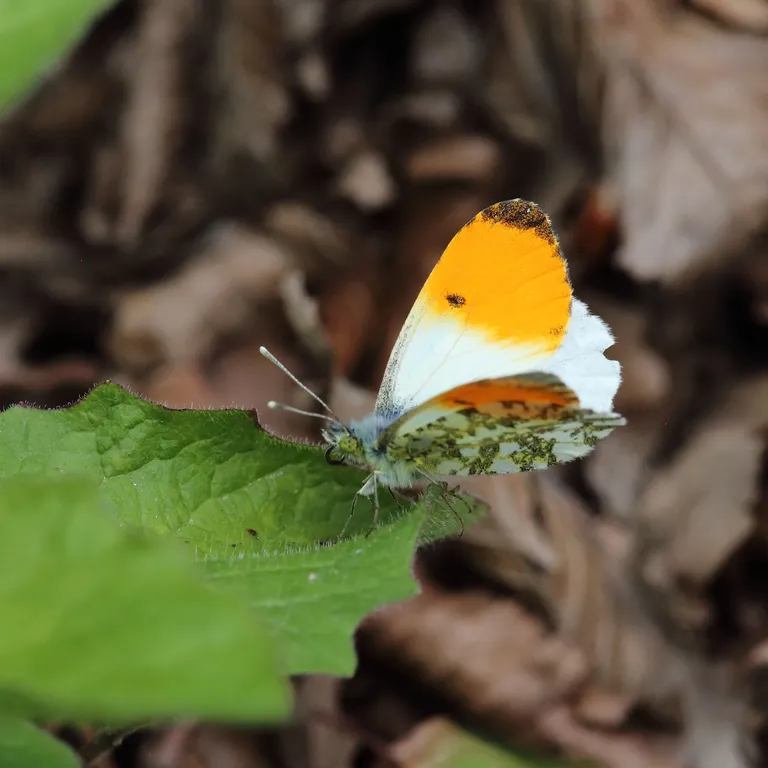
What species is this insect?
Anthocharis cardamines
